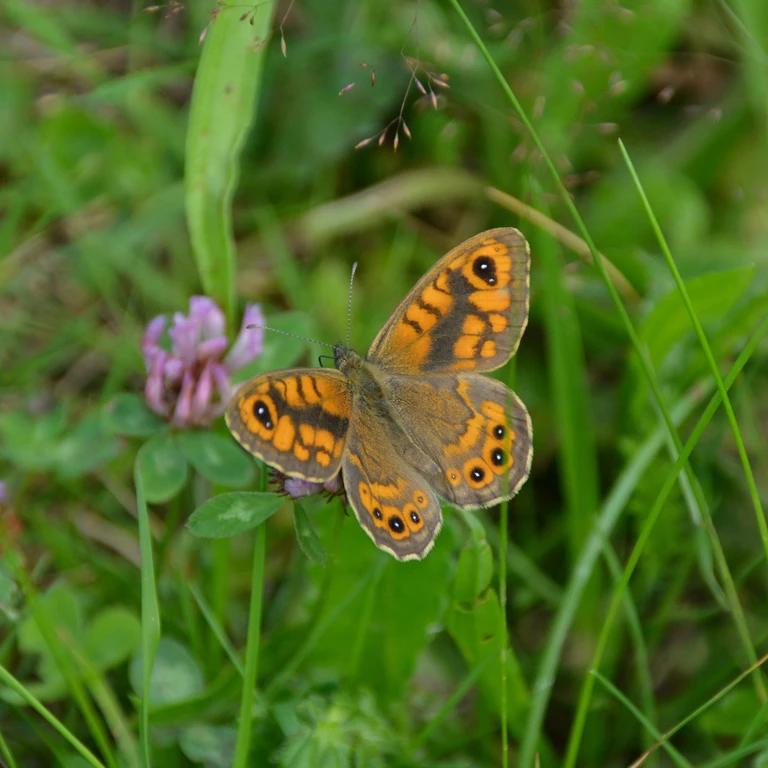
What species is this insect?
Lasiommata megera (also Pararge megera)
